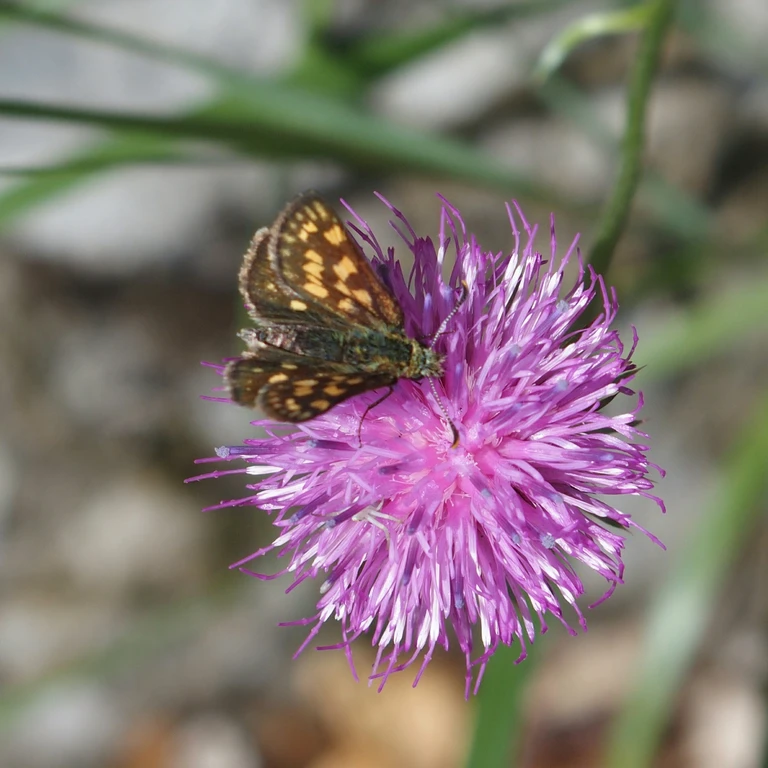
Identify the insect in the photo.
Carterocephalus palaemon
